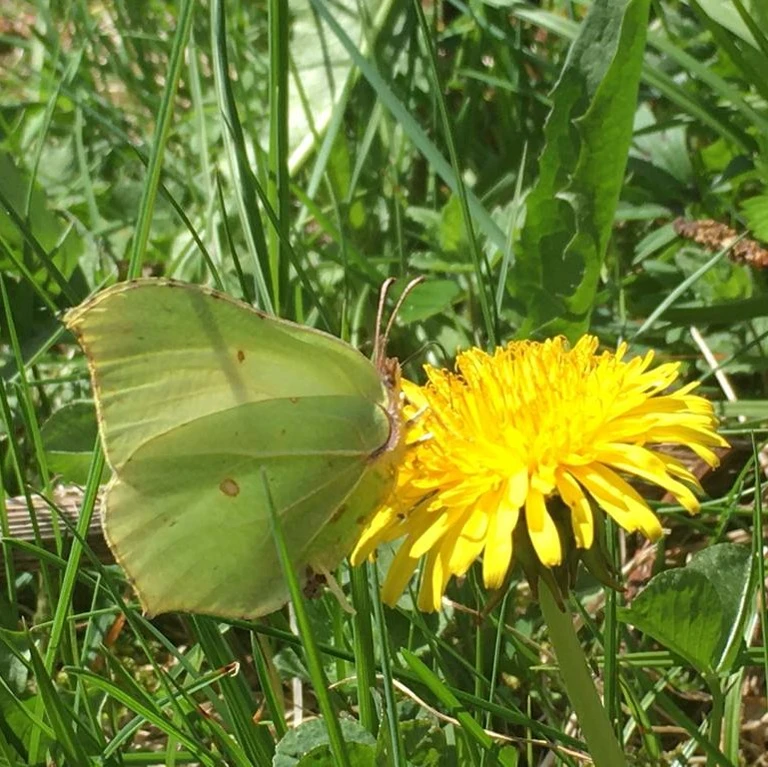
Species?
Gonepteryx rhamni
